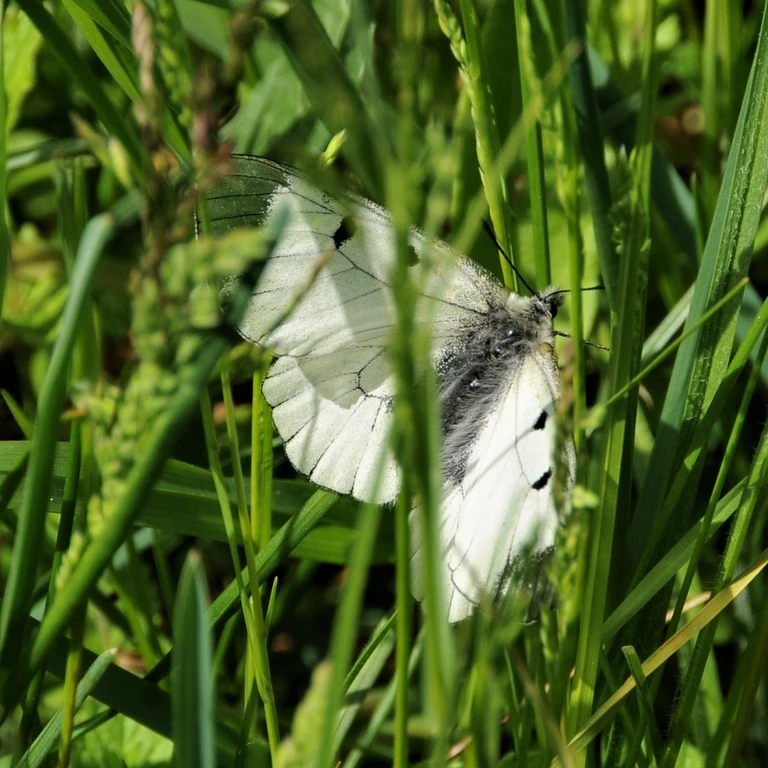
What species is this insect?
Parnassius mnemosyne
